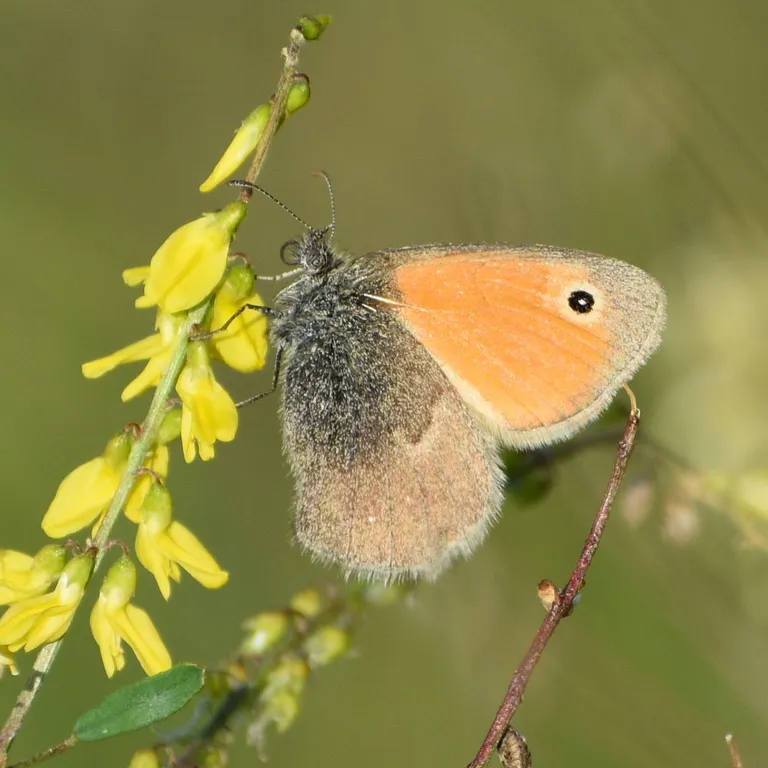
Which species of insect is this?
Coenonympha pamphilus
